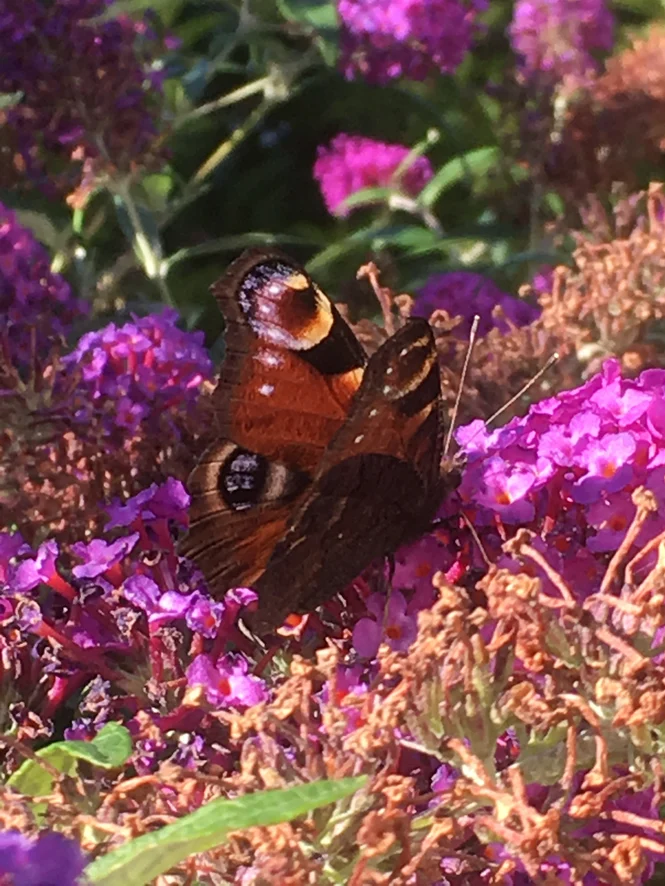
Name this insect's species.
Aglais io
